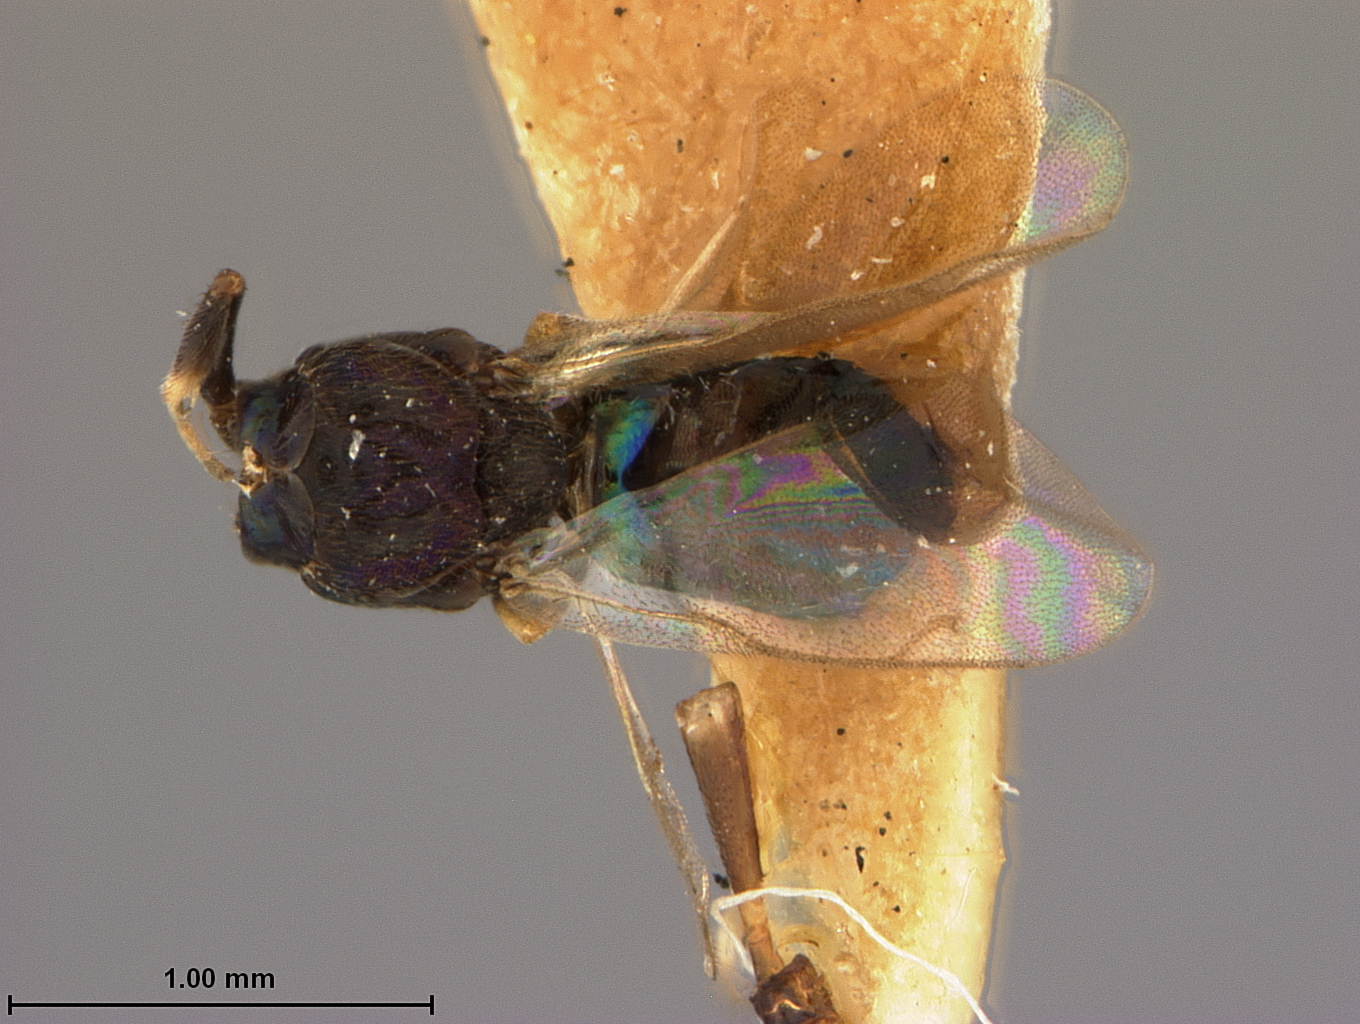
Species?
Eupelmus juglandis
